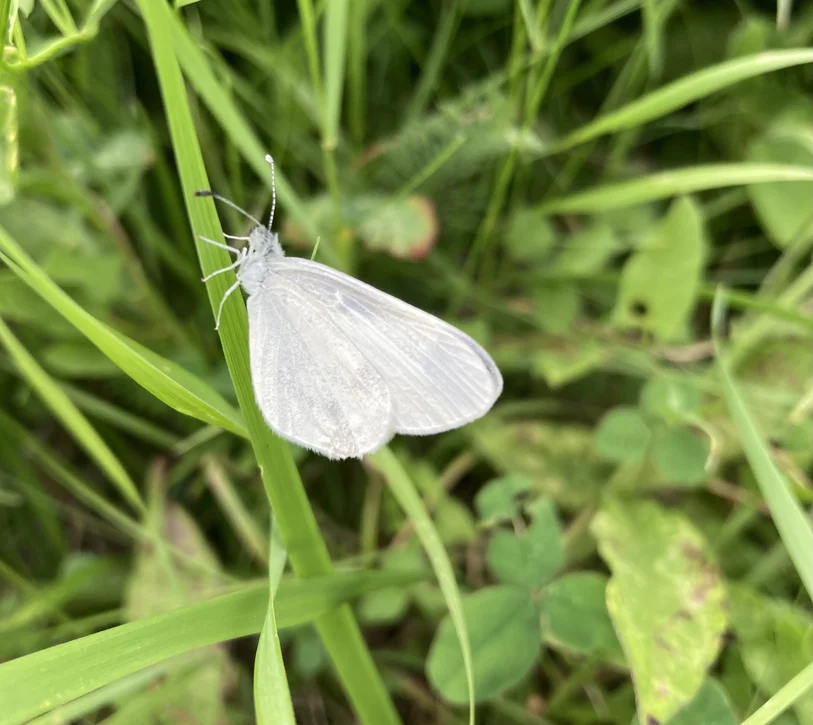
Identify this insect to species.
Leptidea sinapis/juvernica
